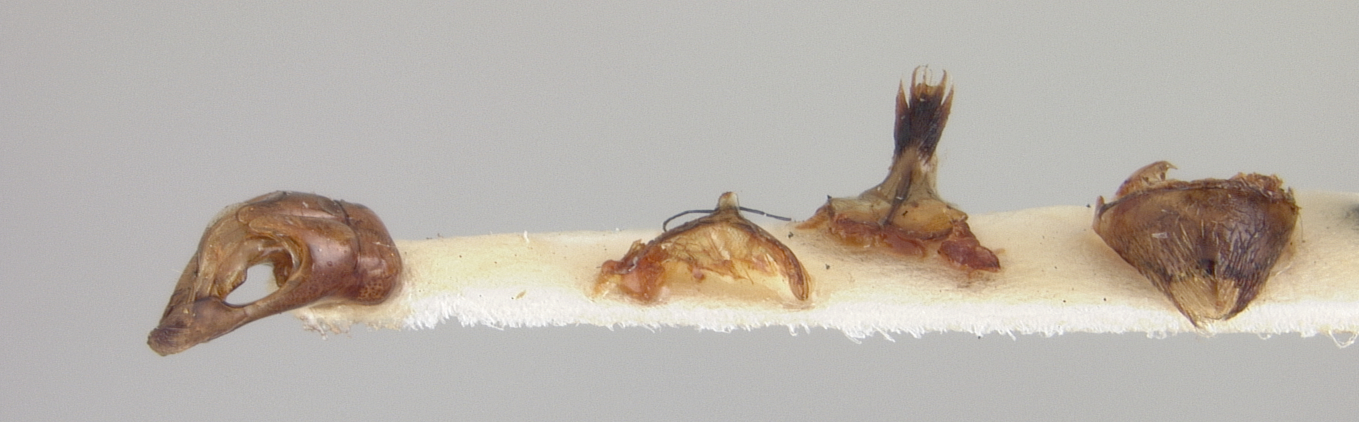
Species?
Andrena perarmata
